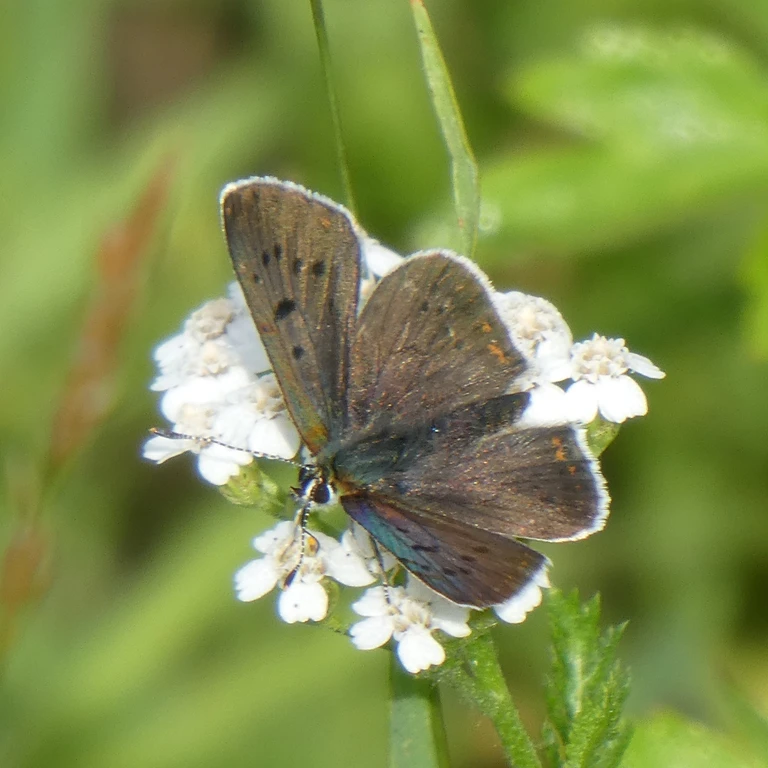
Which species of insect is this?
Lycaena tityrus (also Loweia tityrus)
